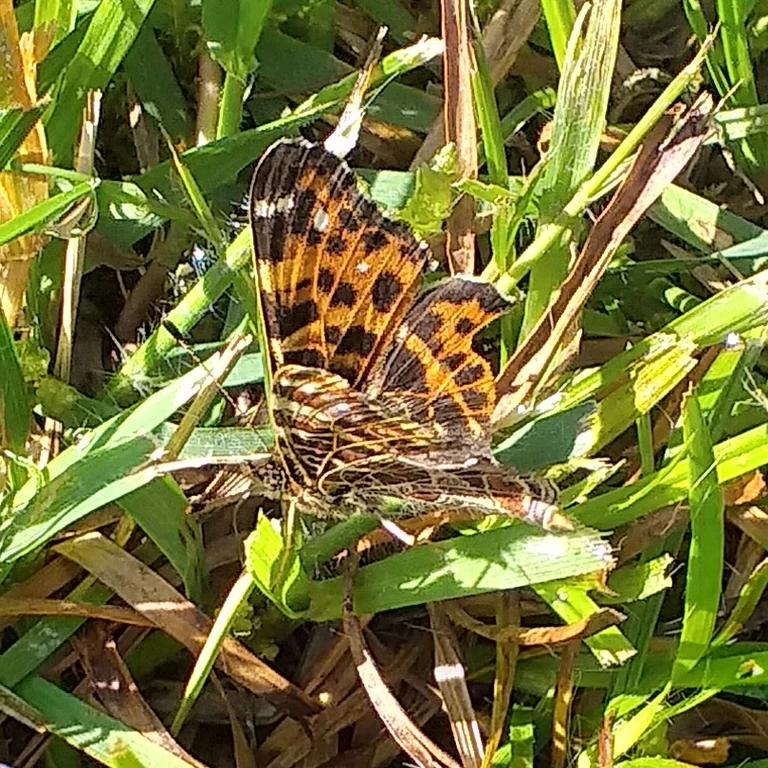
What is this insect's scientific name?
Araschnia levana
